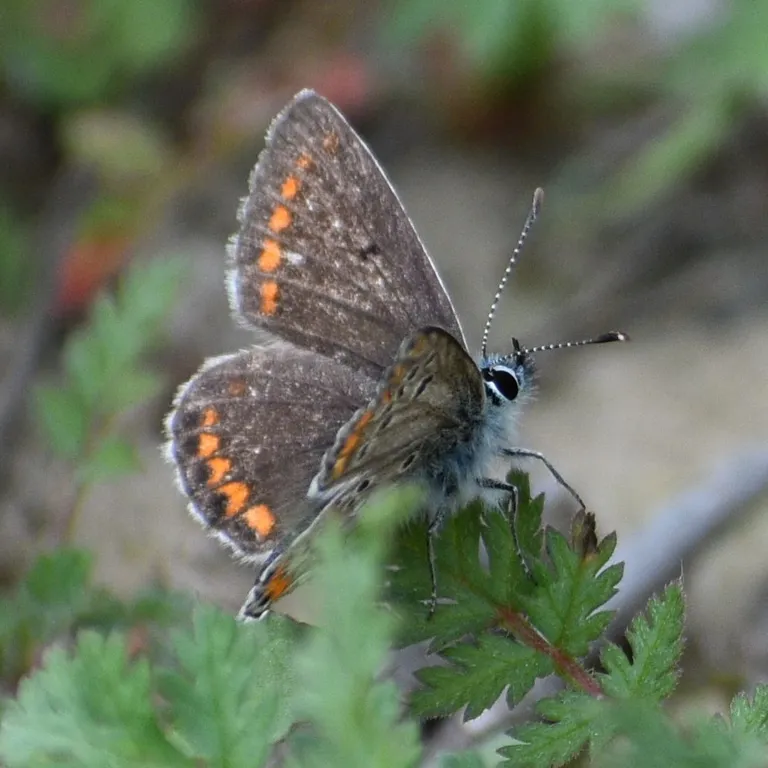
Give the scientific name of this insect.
Aricia agestis/artaxerxes
